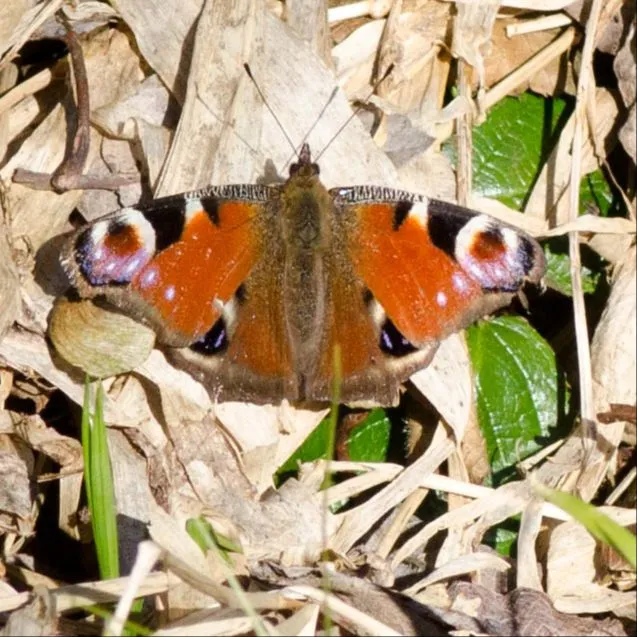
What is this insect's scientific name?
Aglais io
